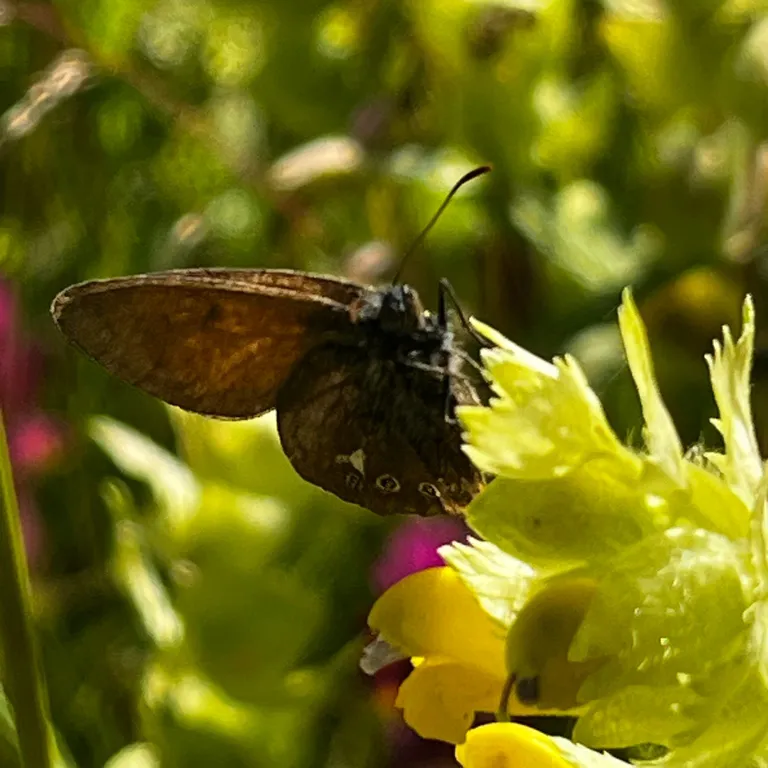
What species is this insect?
Coenonympha glycerion (also Coenonympha iphis)
